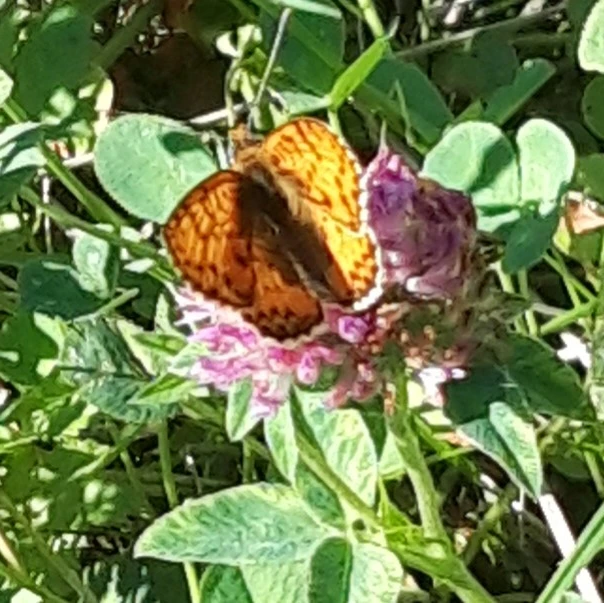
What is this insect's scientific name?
Melitaea didyma
